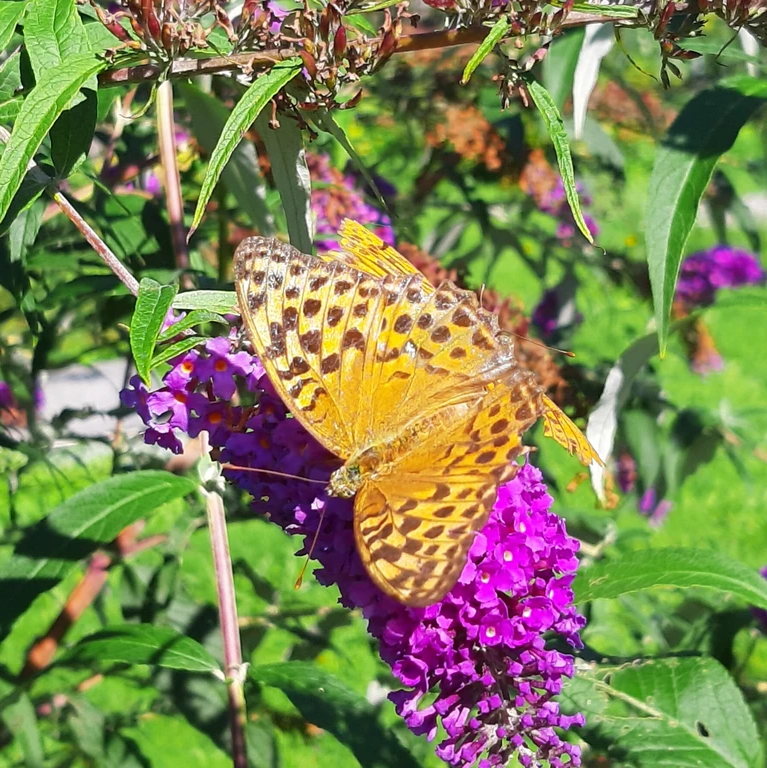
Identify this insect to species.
Argynnis paphia
